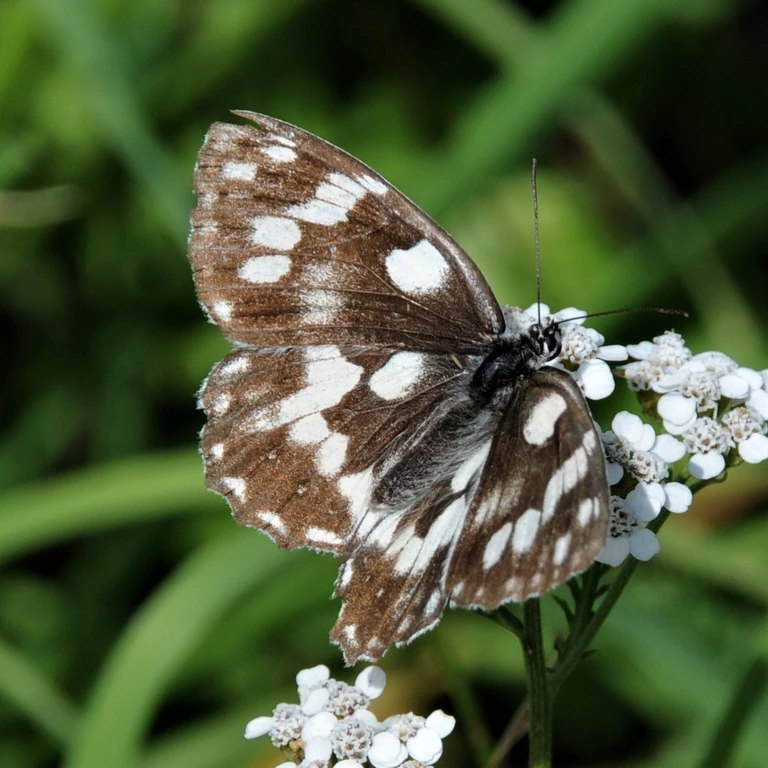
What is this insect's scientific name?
Melanargia galathea
